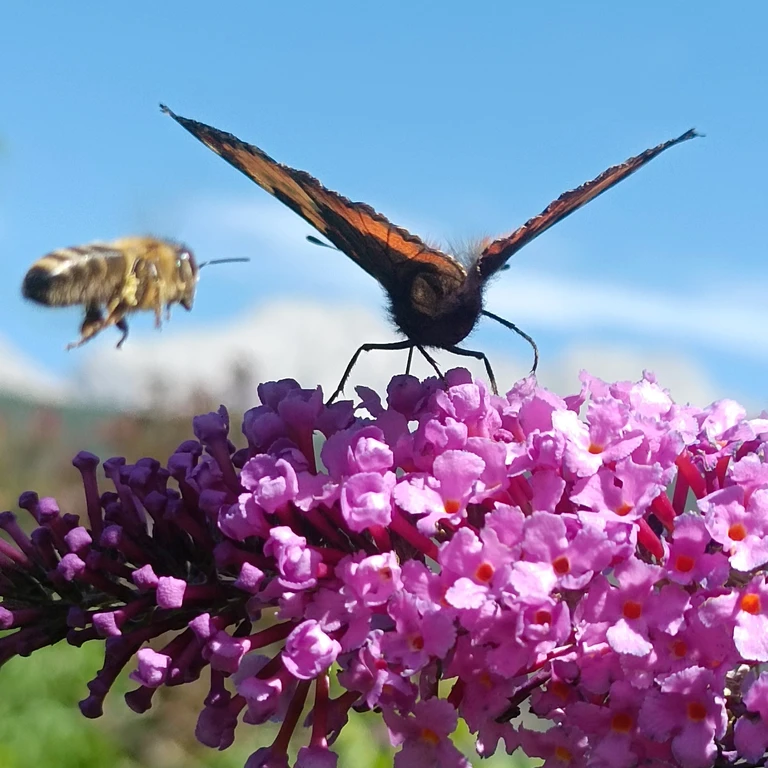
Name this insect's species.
Aglais urticae
